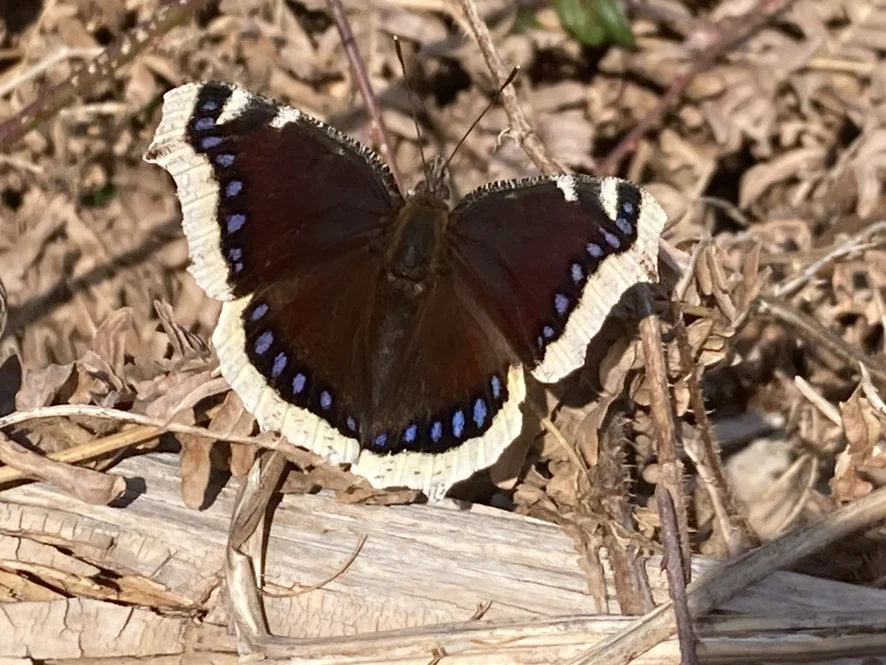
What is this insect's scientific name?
Nymphalis antiopa
